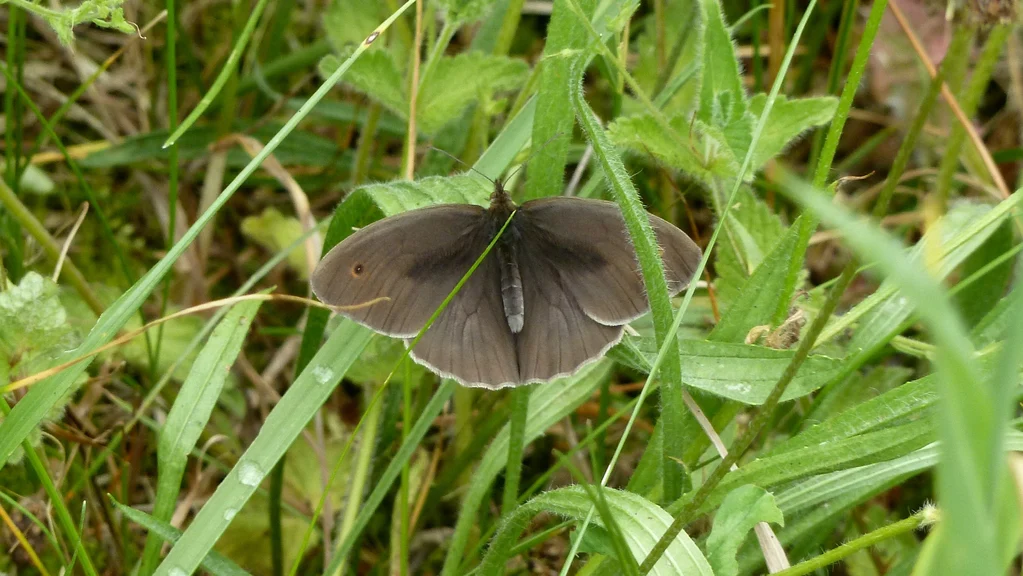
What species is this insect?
Maniola jurtina
